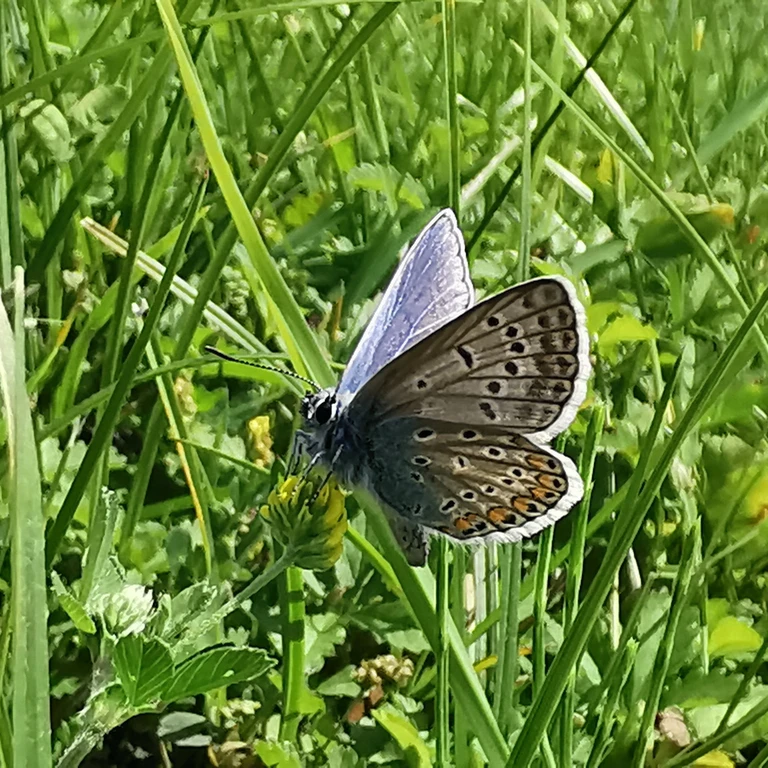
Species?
Polyommatus icarus
